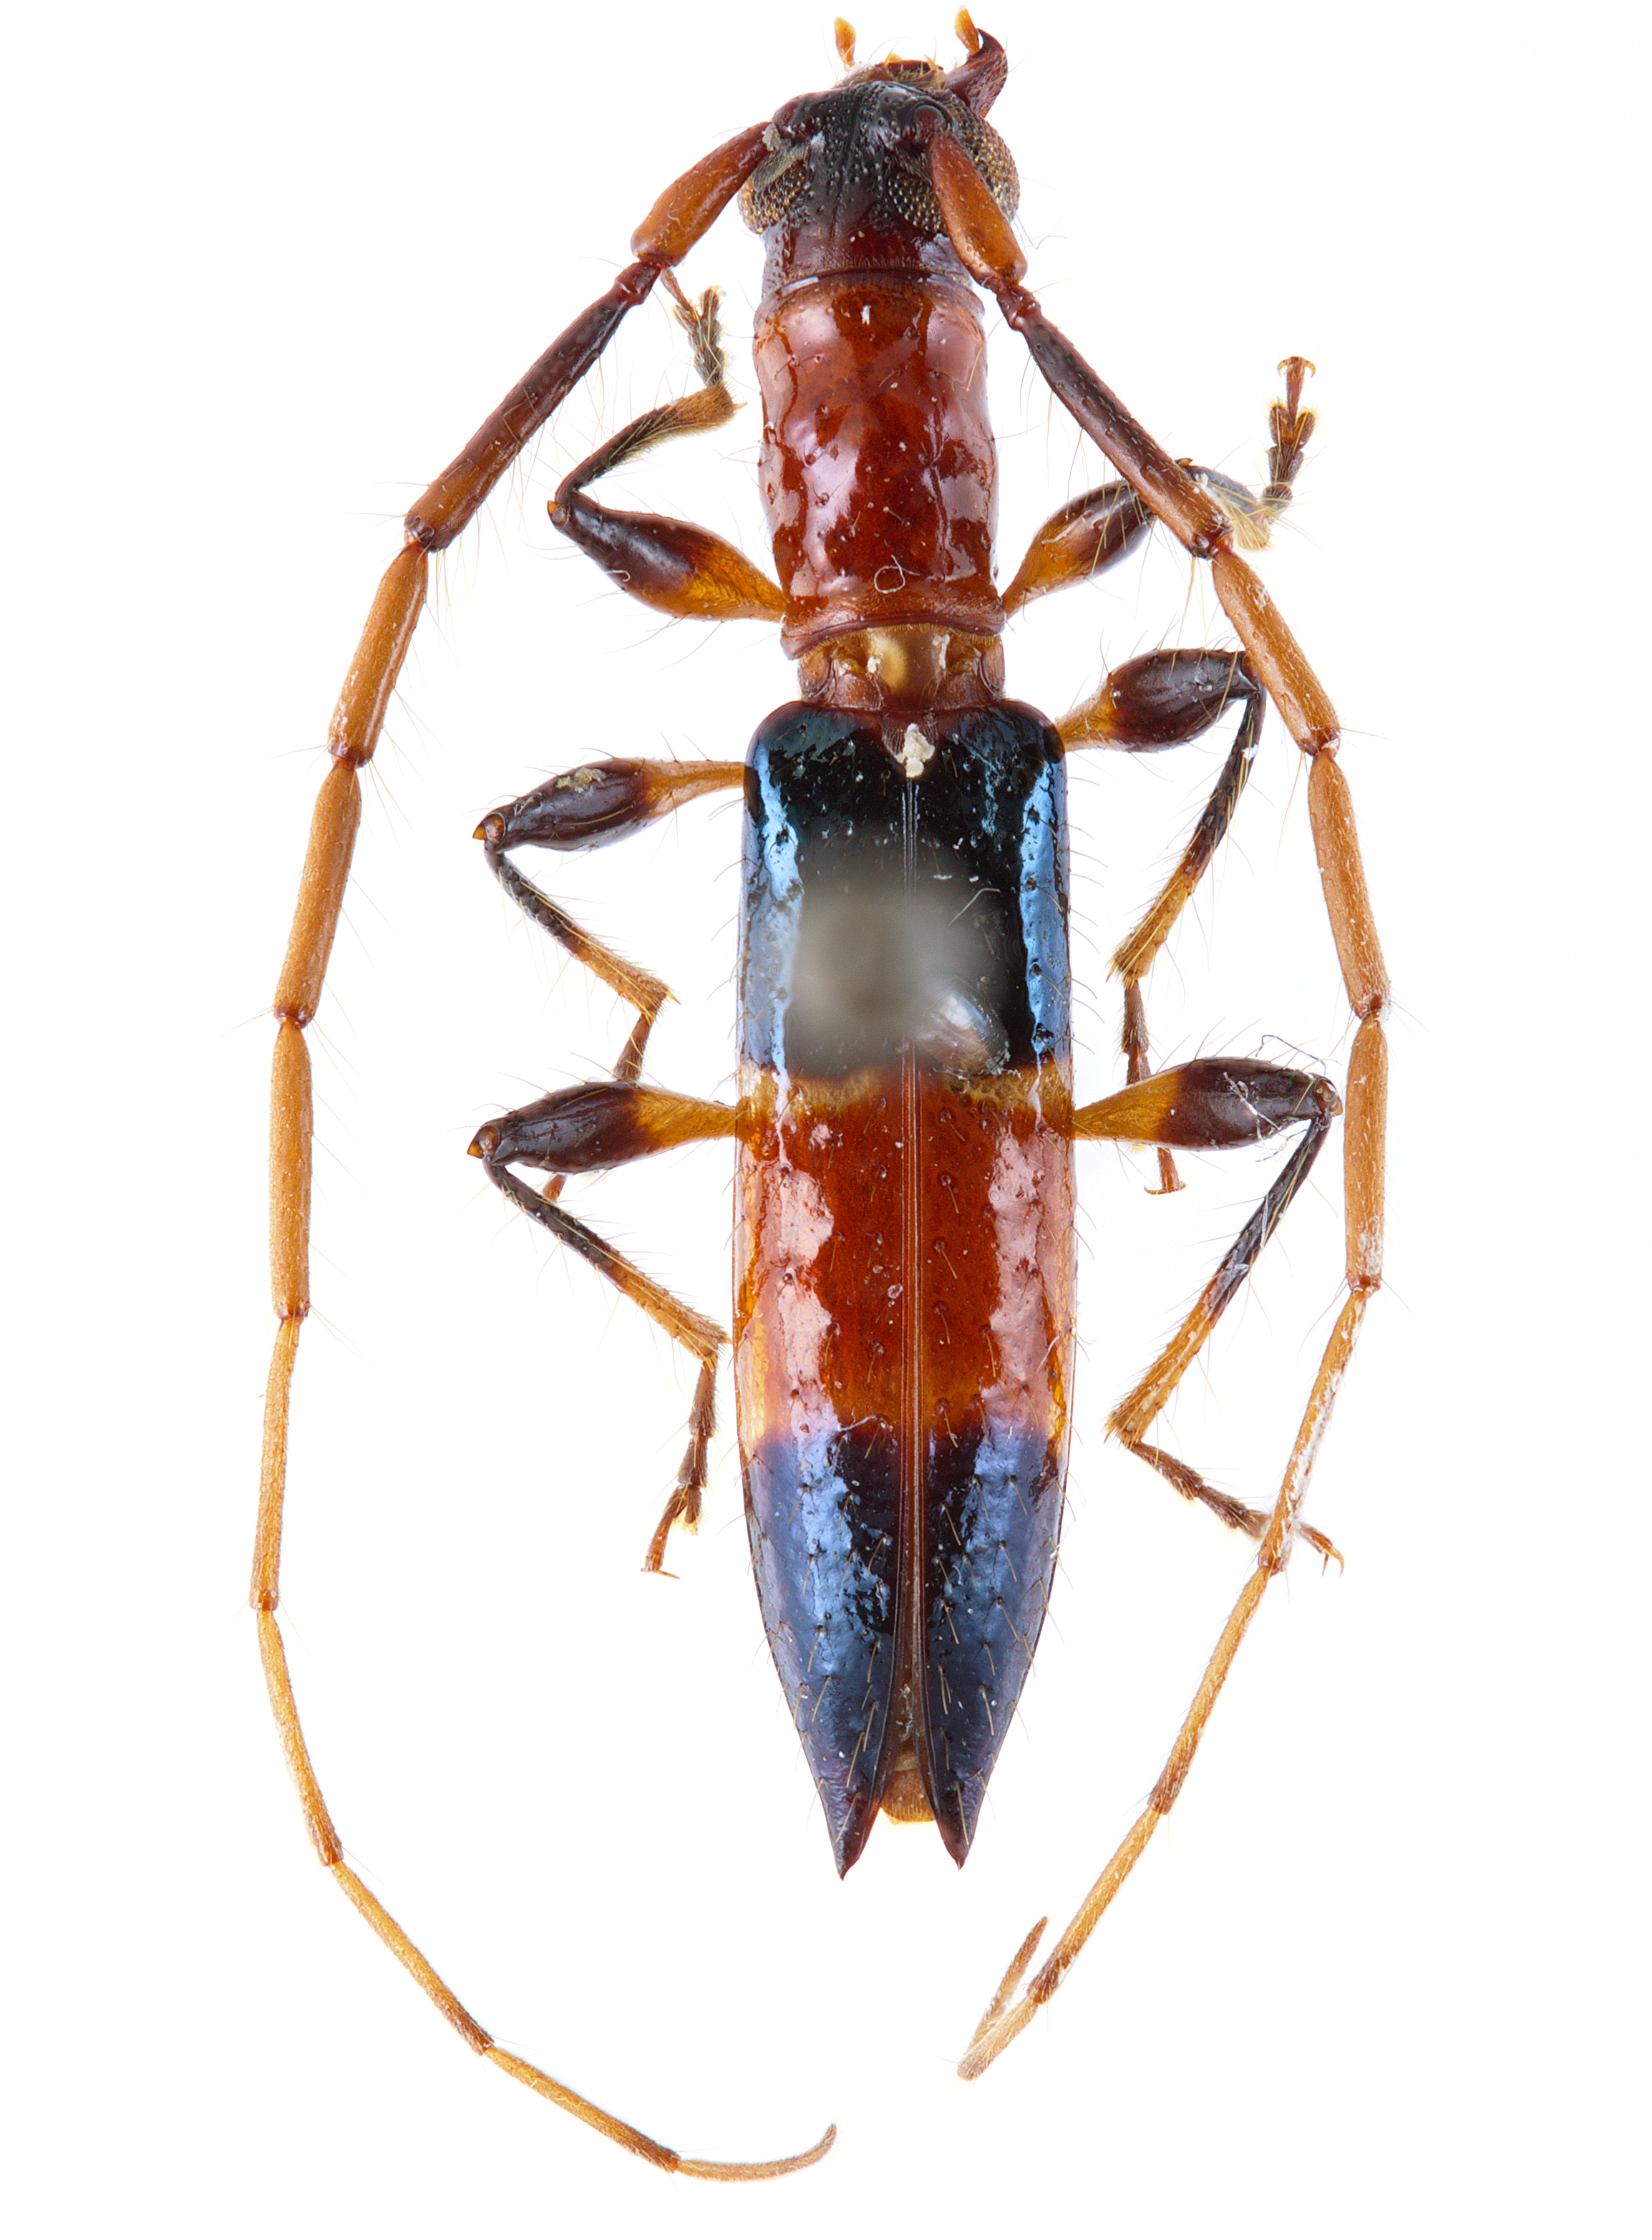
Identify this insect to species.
Stenoidion corallinum
